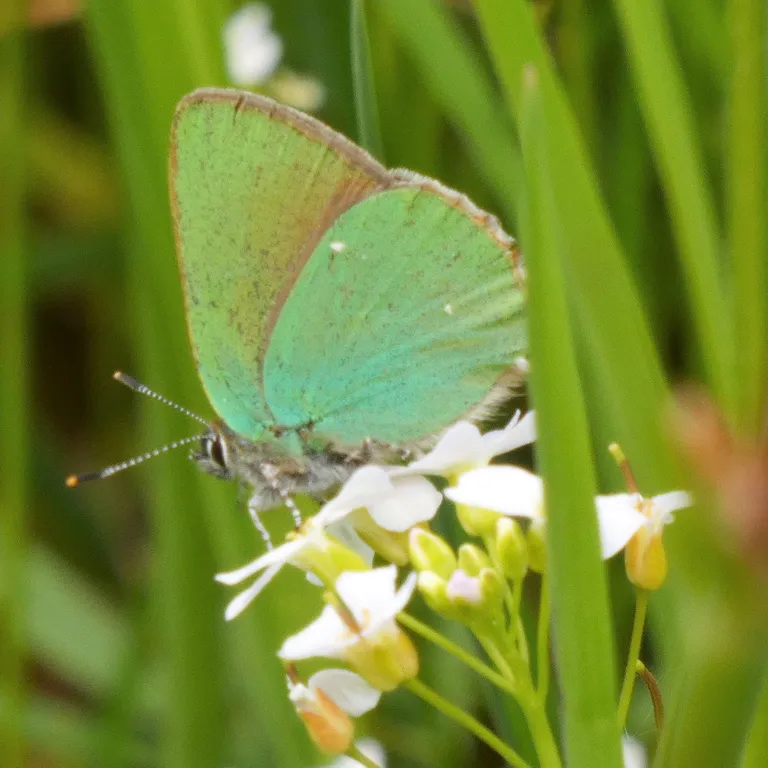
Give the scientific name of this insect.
Callophrys rubi
